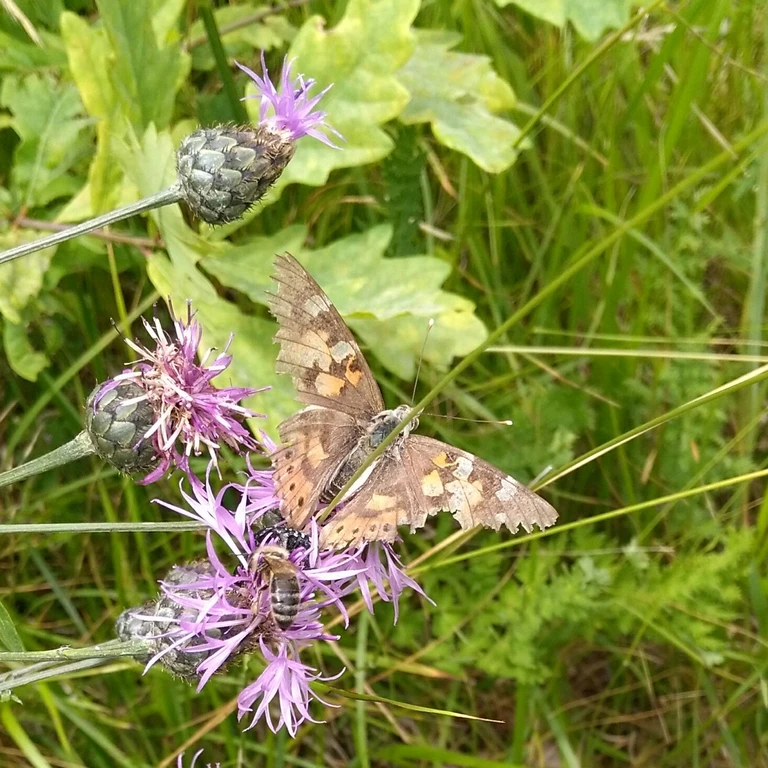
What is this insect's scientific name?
Vanessa cardui
